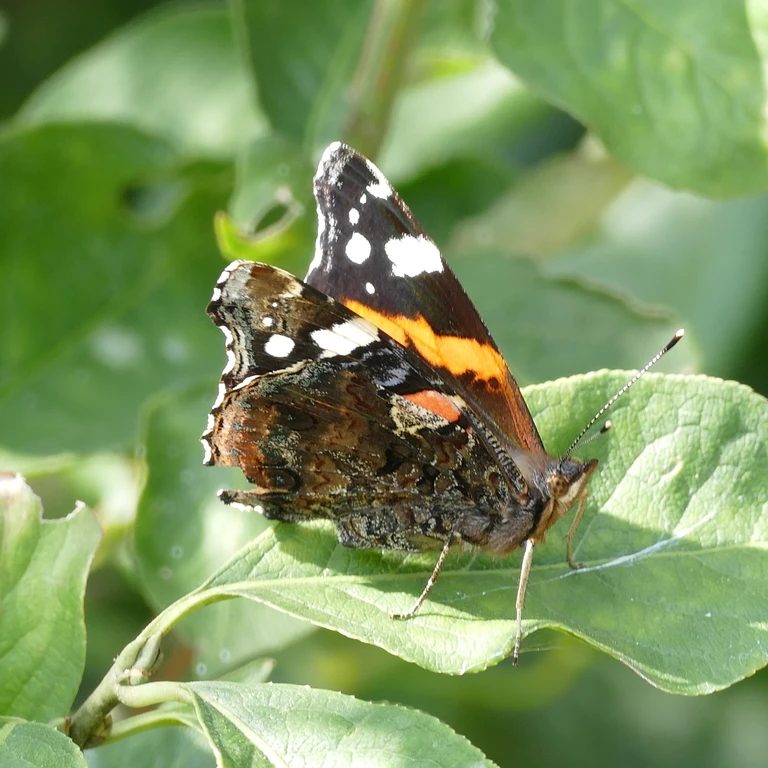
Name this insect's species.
Vanessa atalanta
